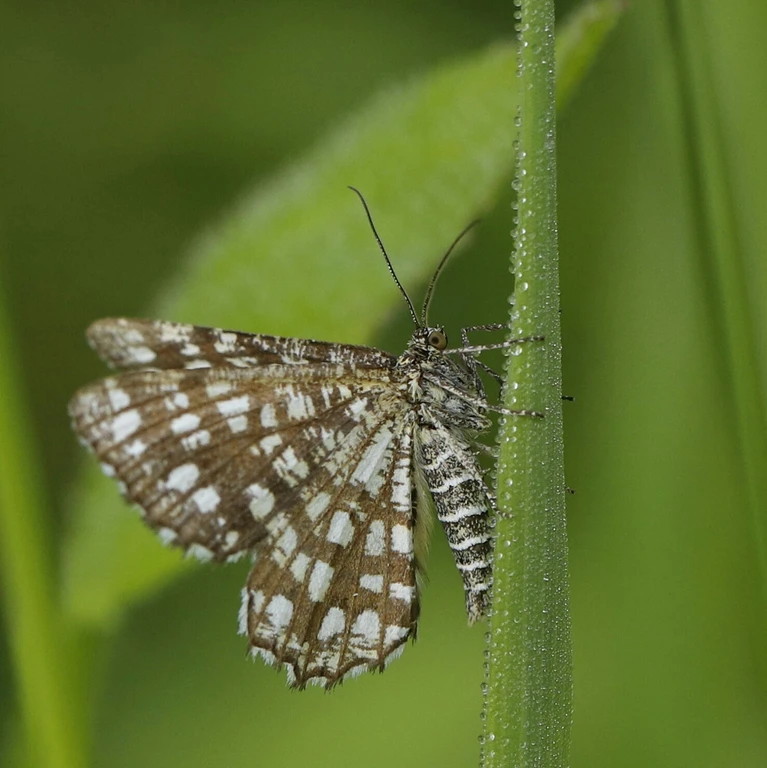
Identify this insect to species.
Chiasmia clathrata
